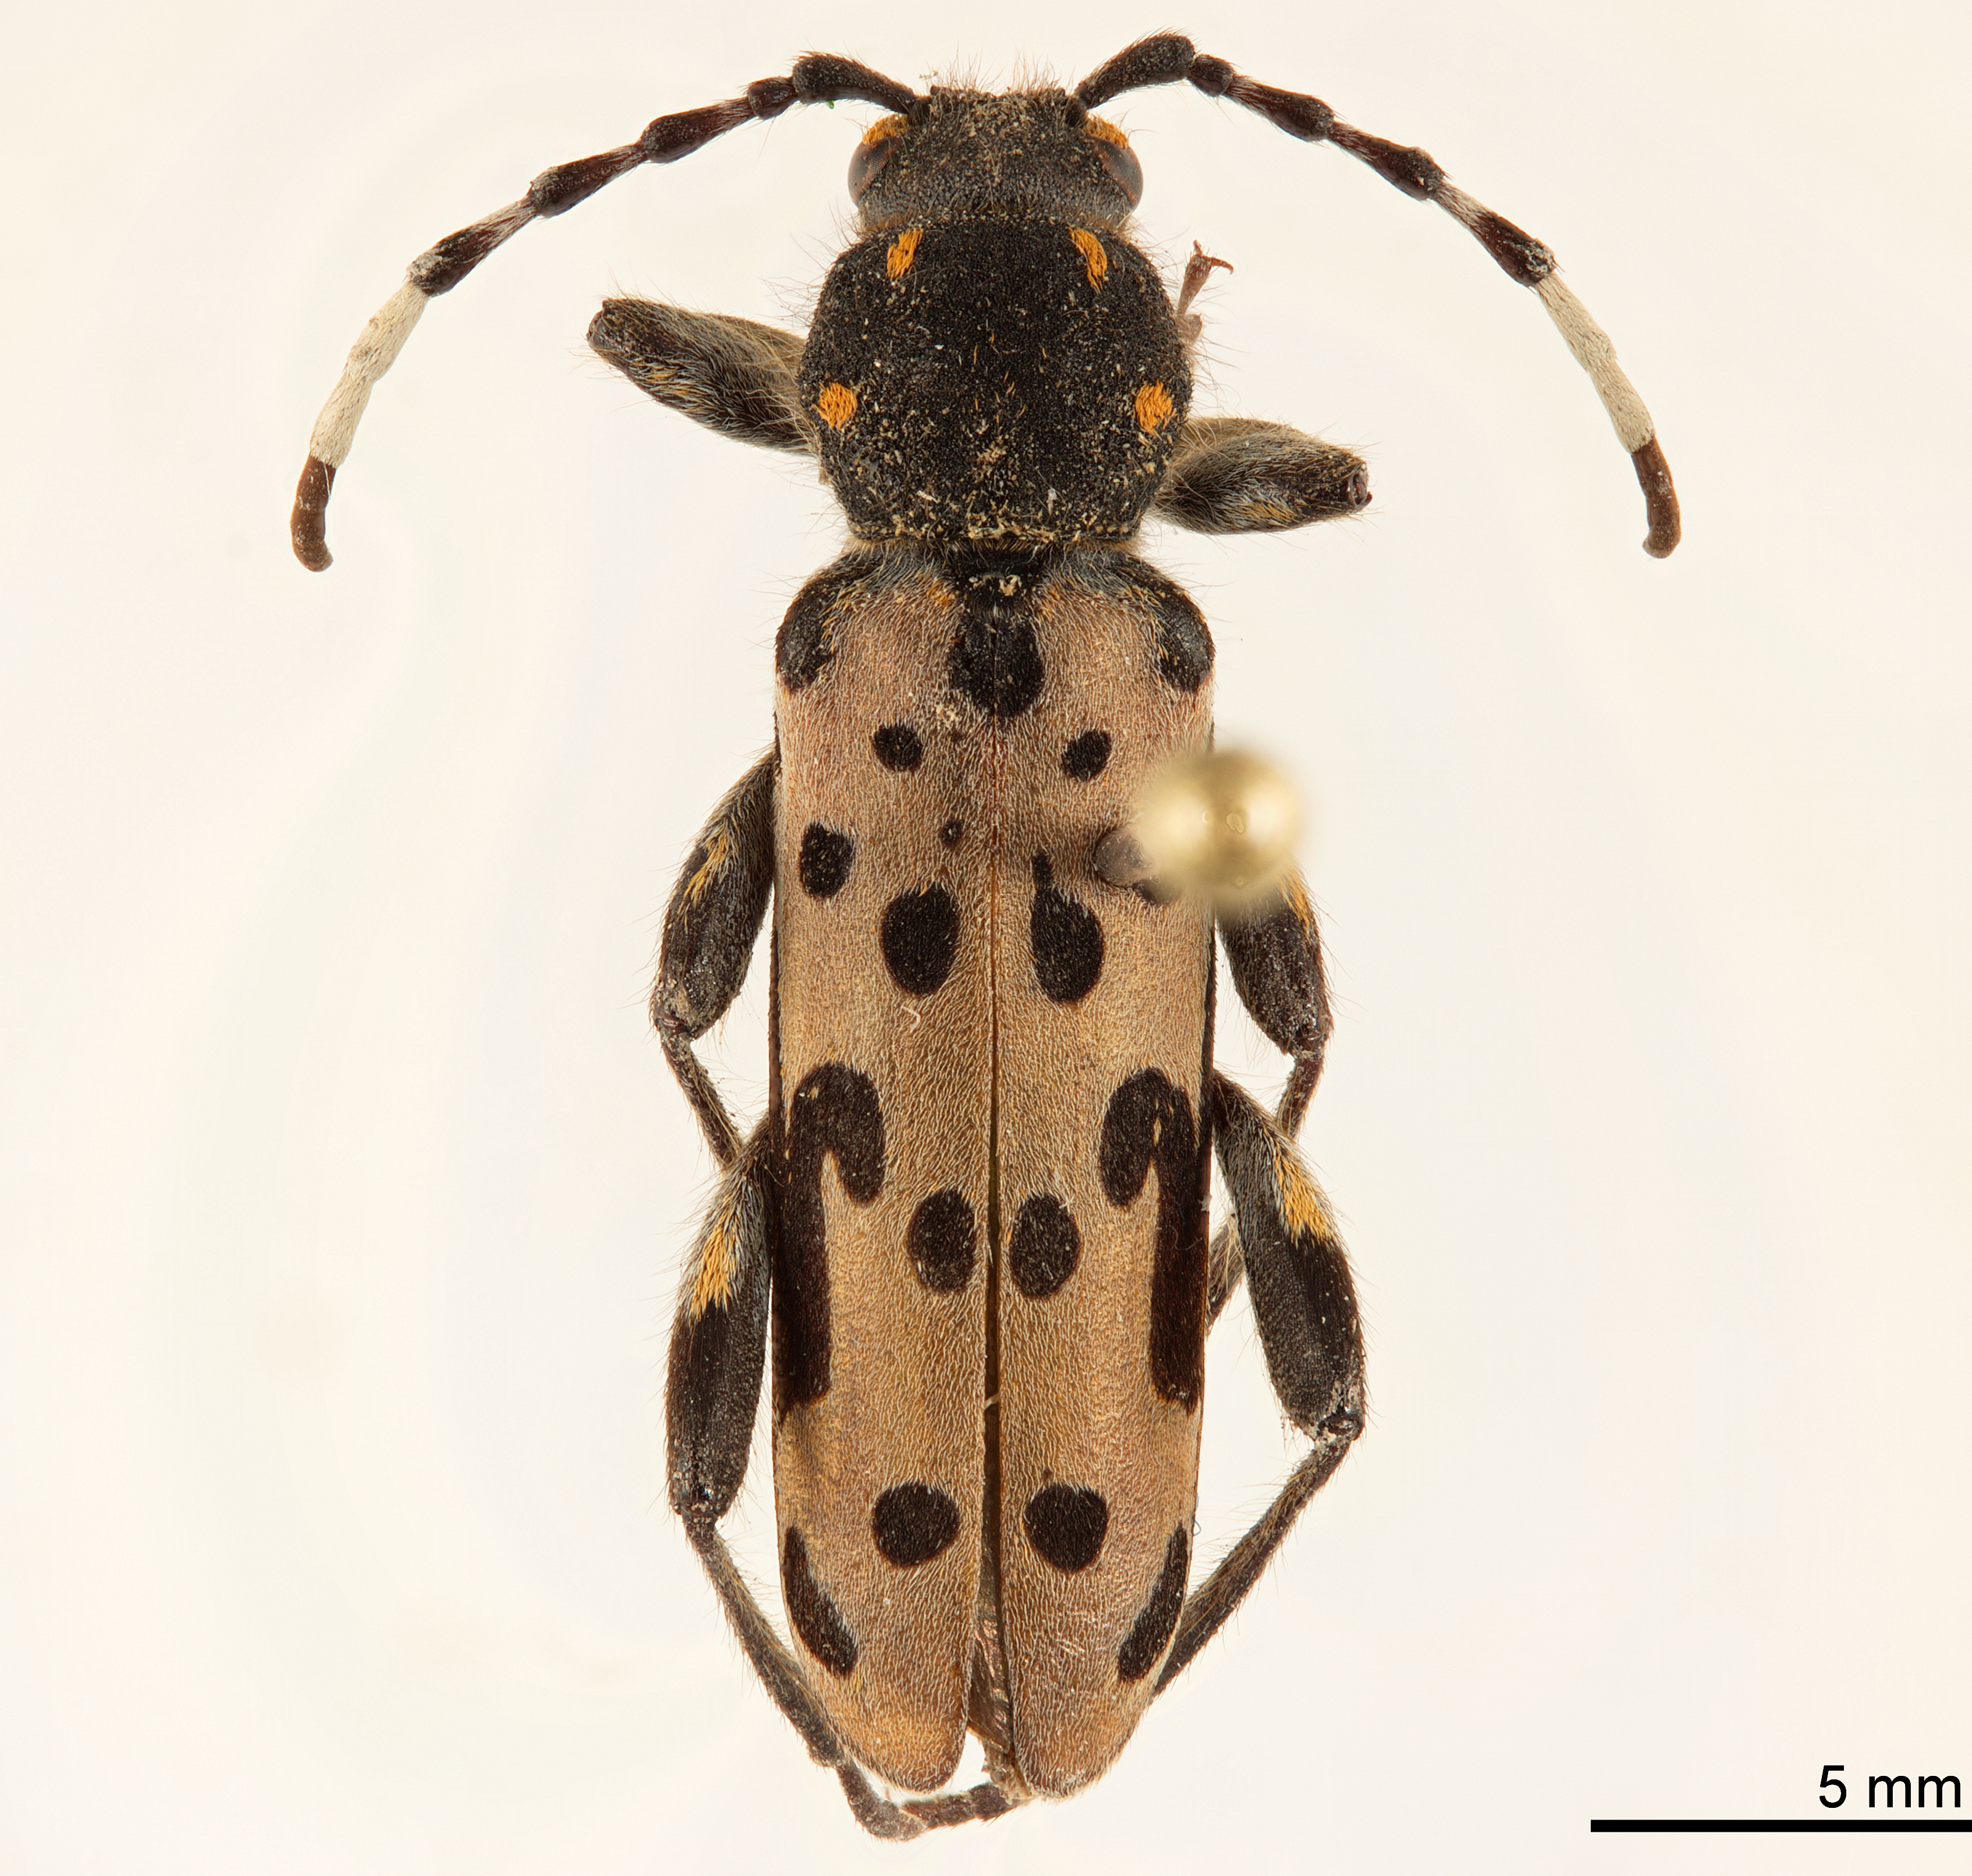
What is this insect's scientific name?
Clytobius davidis
